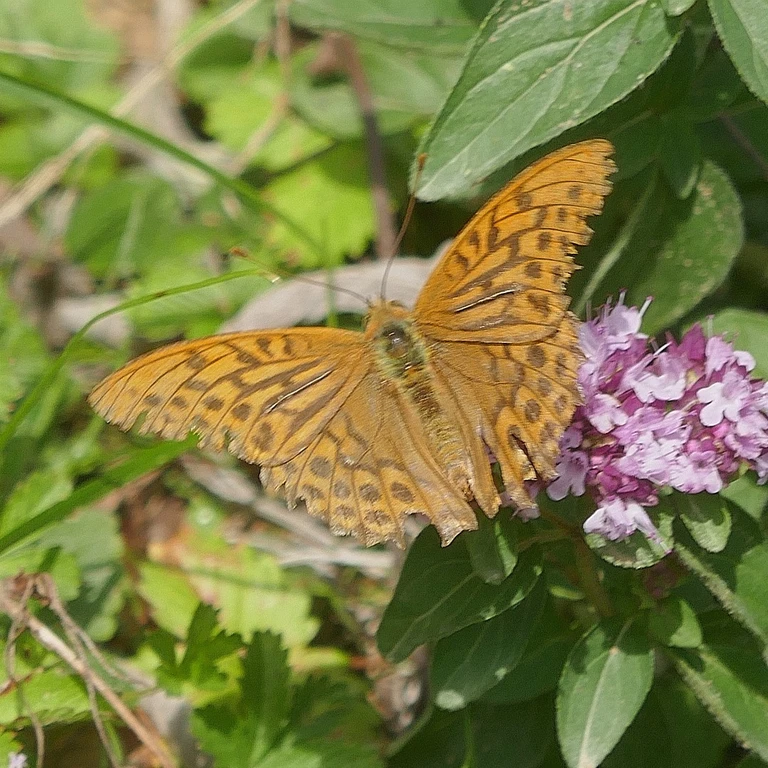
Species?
Argynnis paphia
